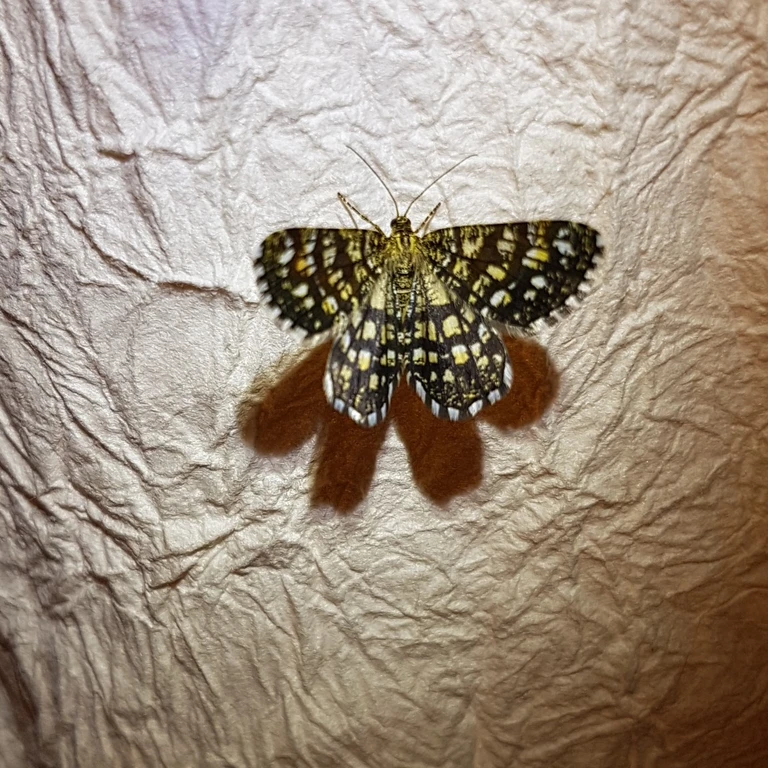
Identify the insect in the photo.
Chiasmia clathrata
